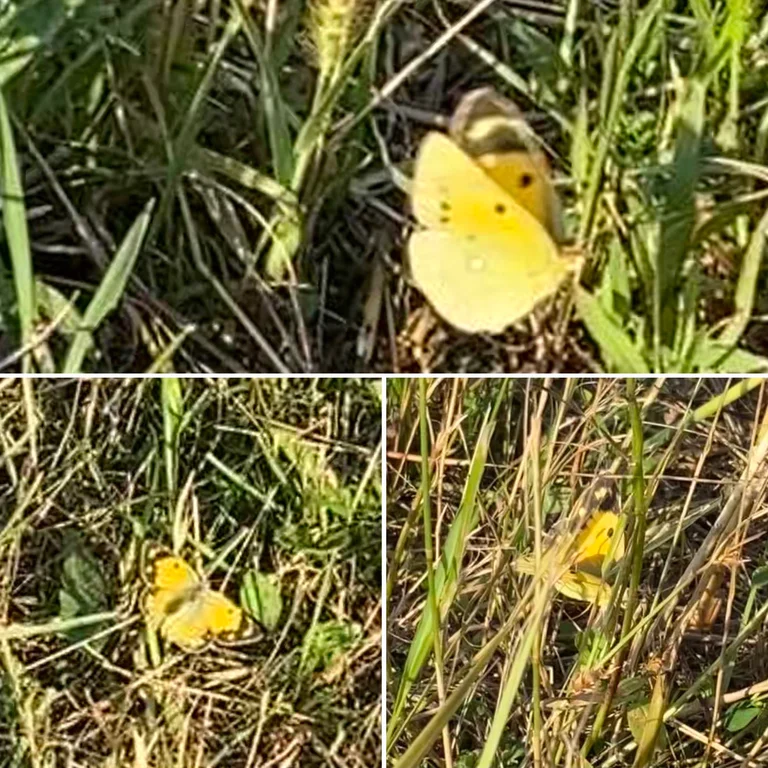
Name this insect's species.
Colias croceus
